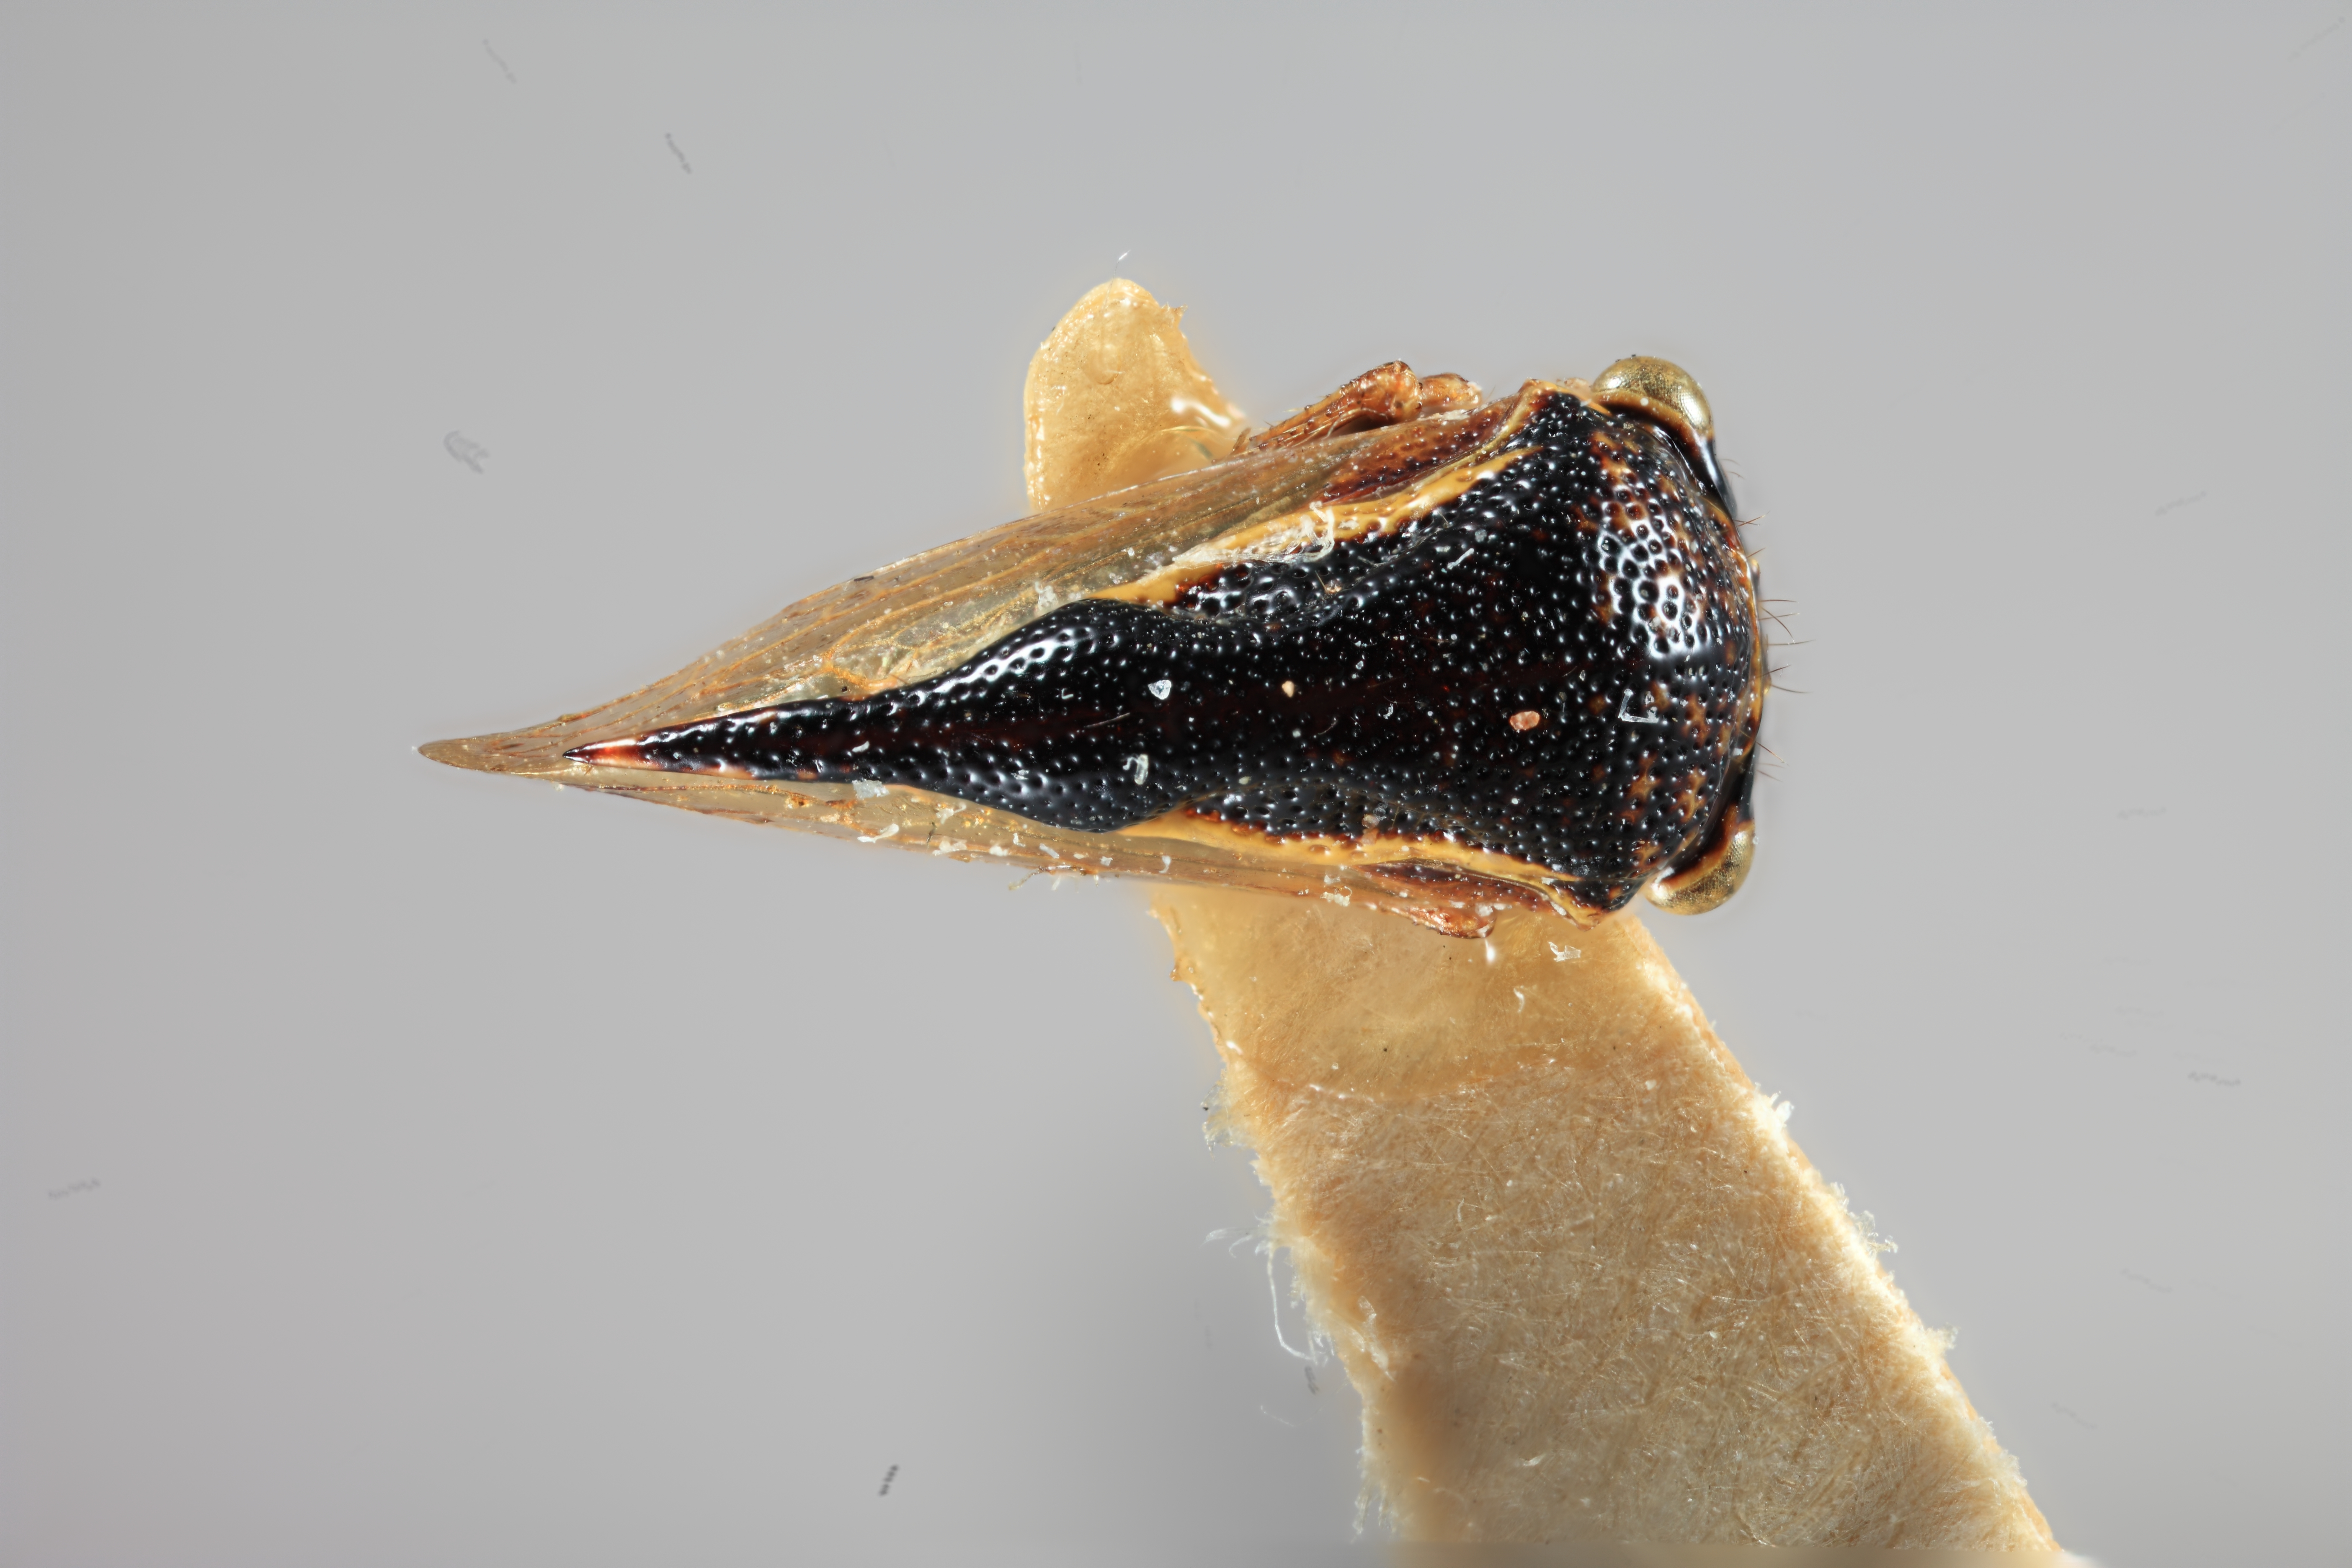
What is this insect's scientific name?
Stictolobus marginatus
